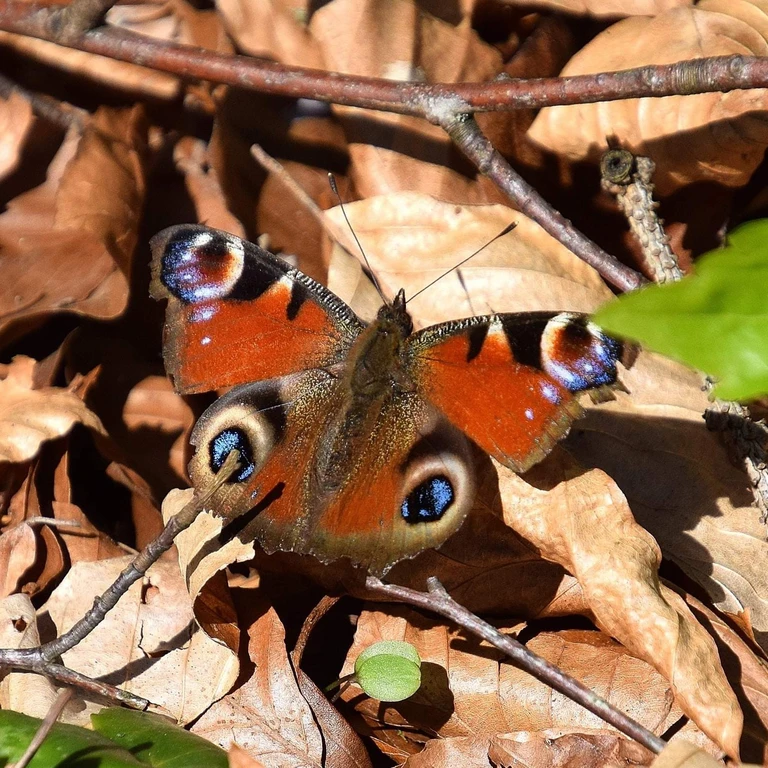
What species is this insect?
Aglais io
